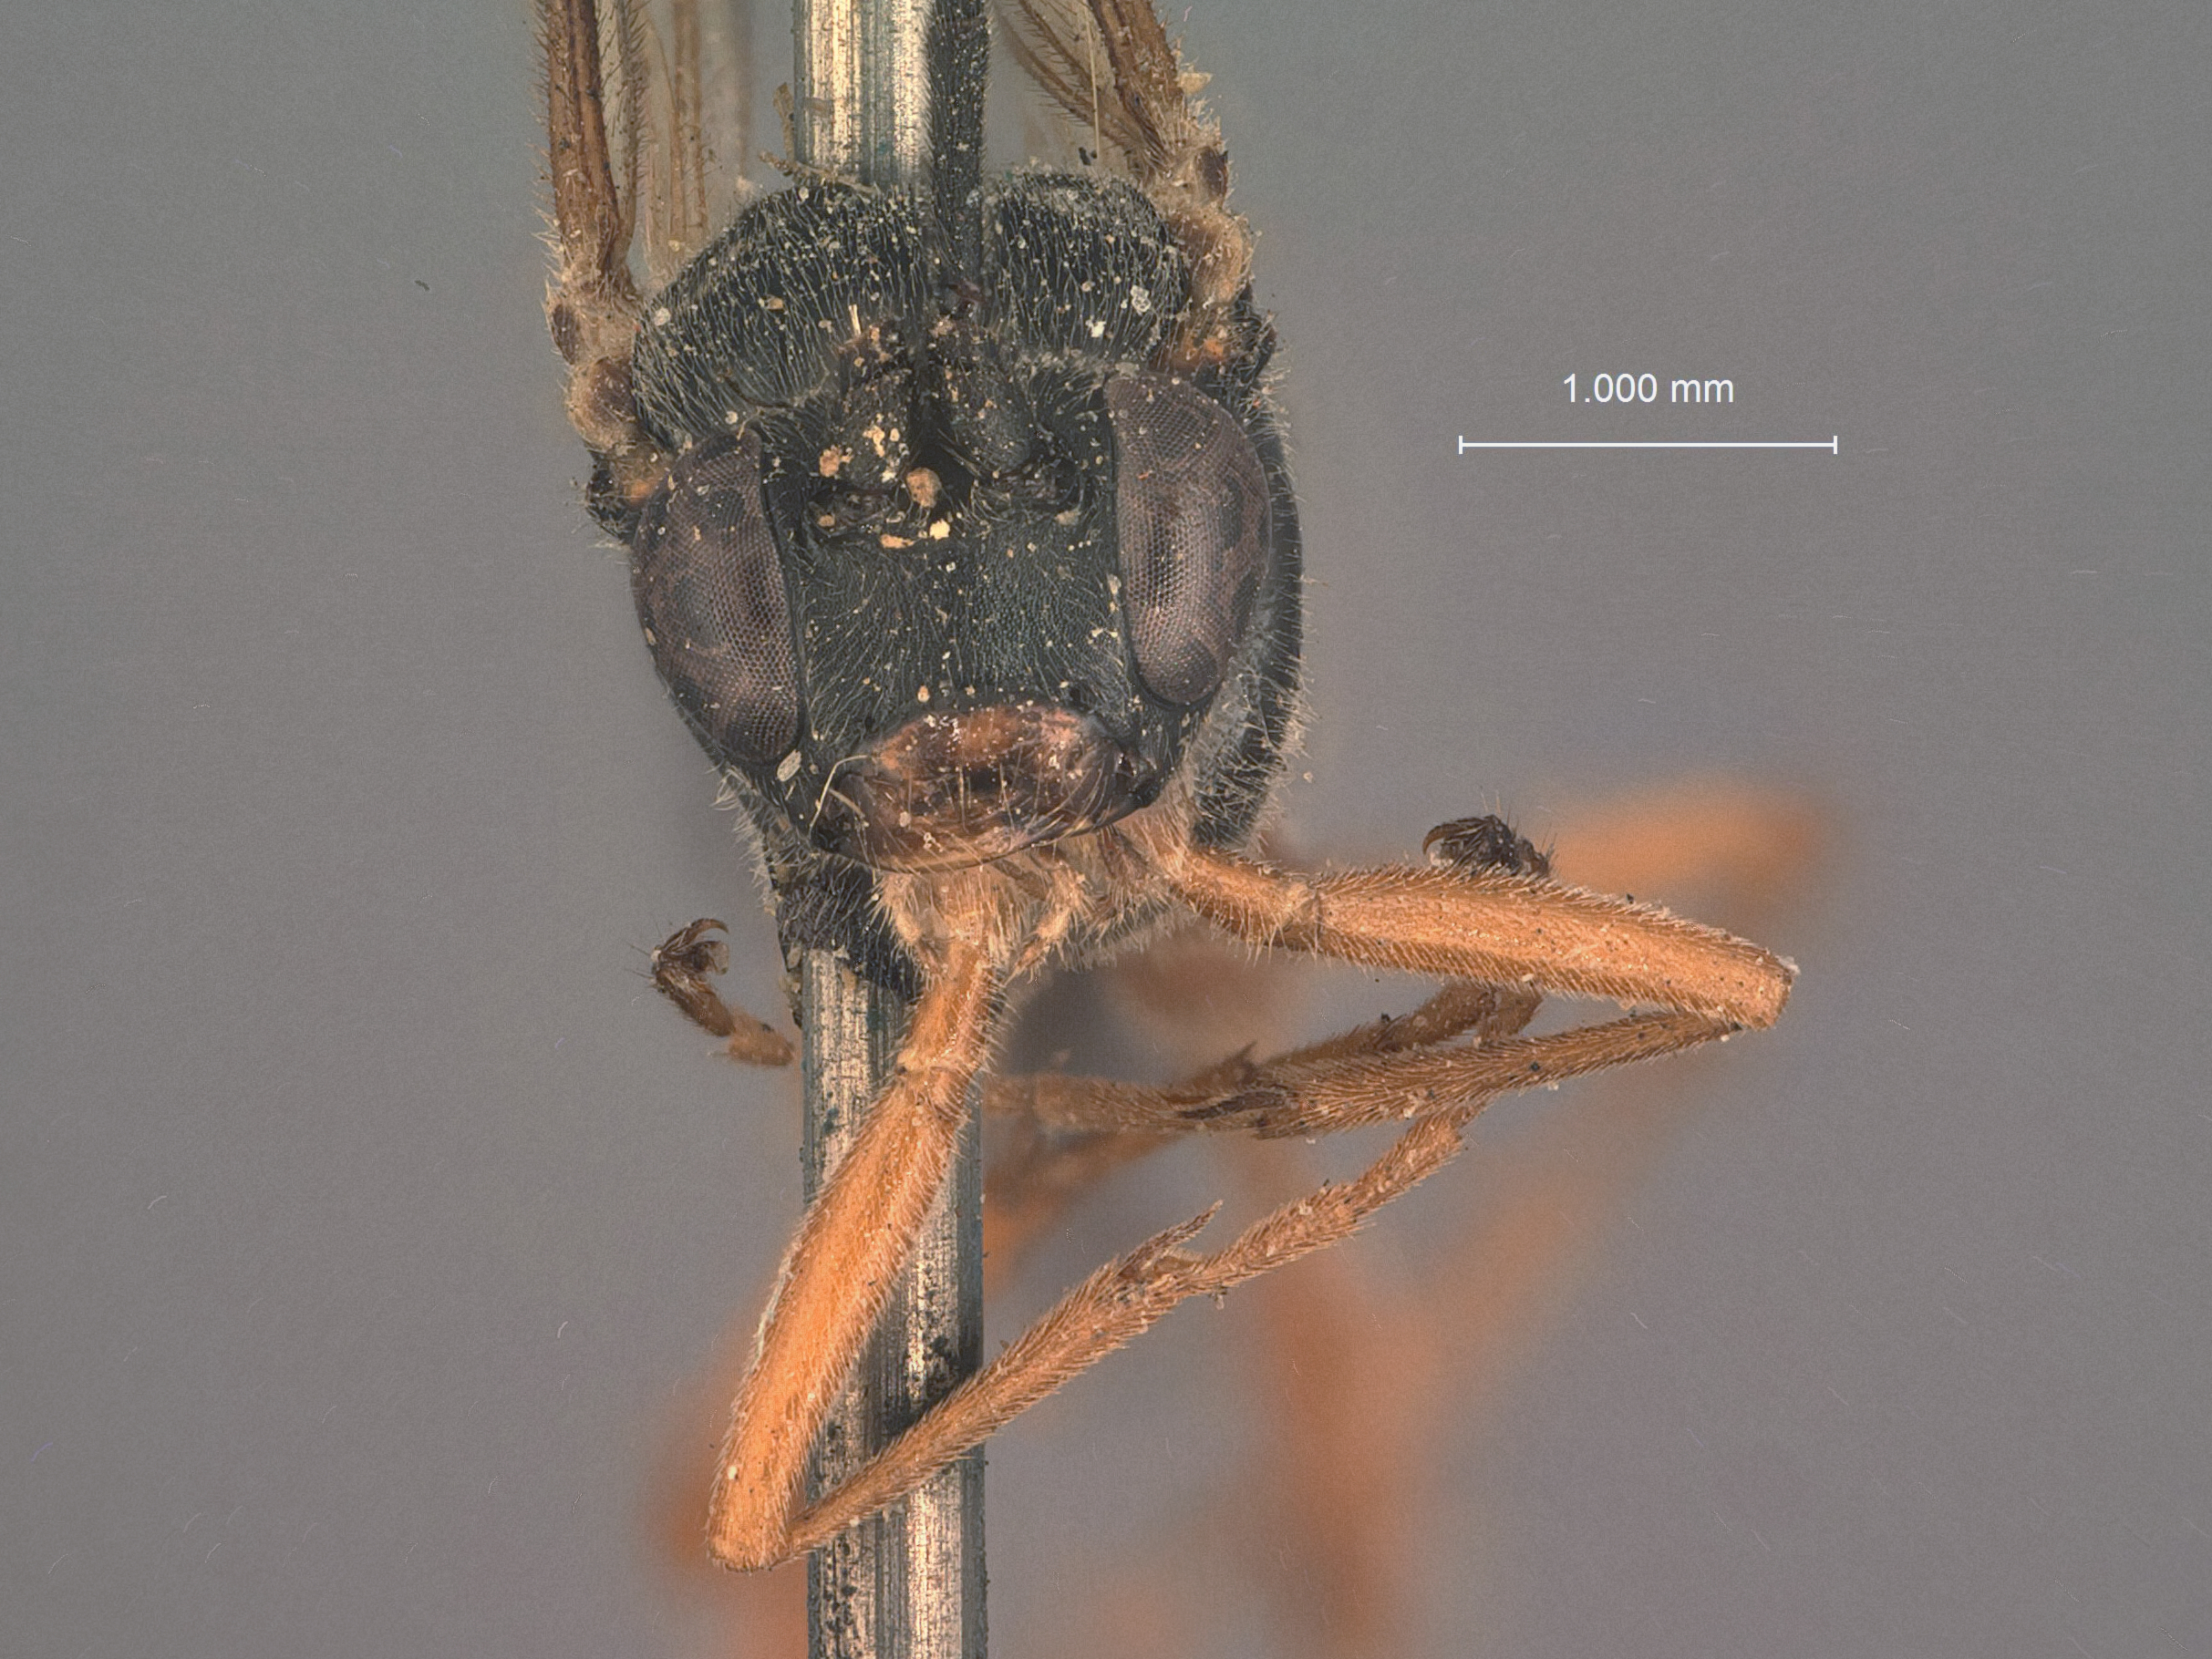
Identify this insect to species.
Polyterus sexcarinatus
